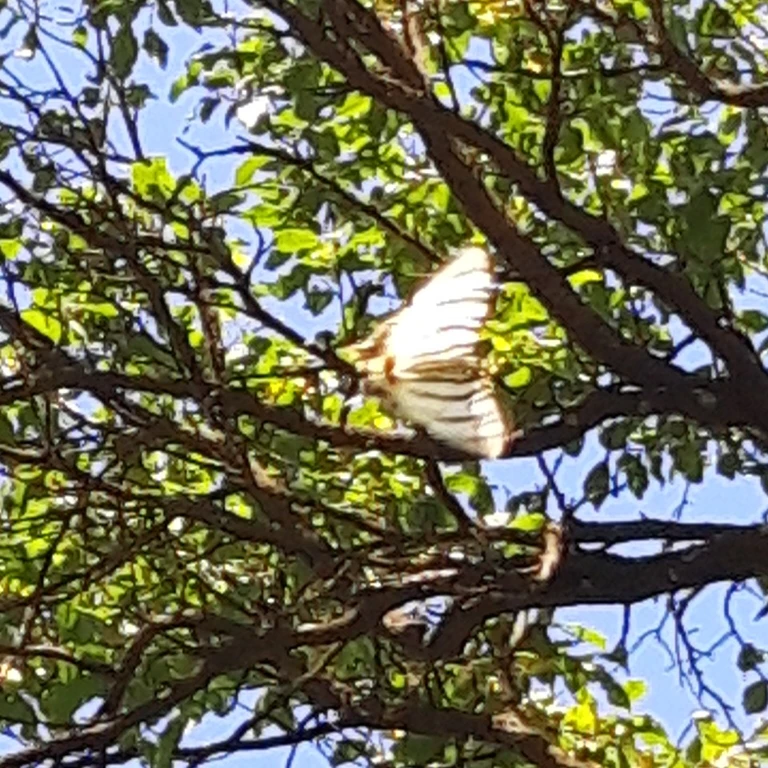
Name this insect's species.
Iphiclides podalirius
